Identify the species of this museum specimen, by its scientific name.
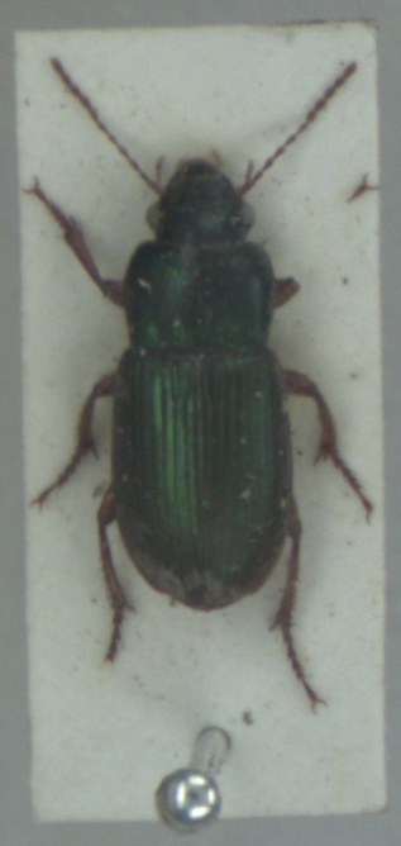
Harpalus affinis
